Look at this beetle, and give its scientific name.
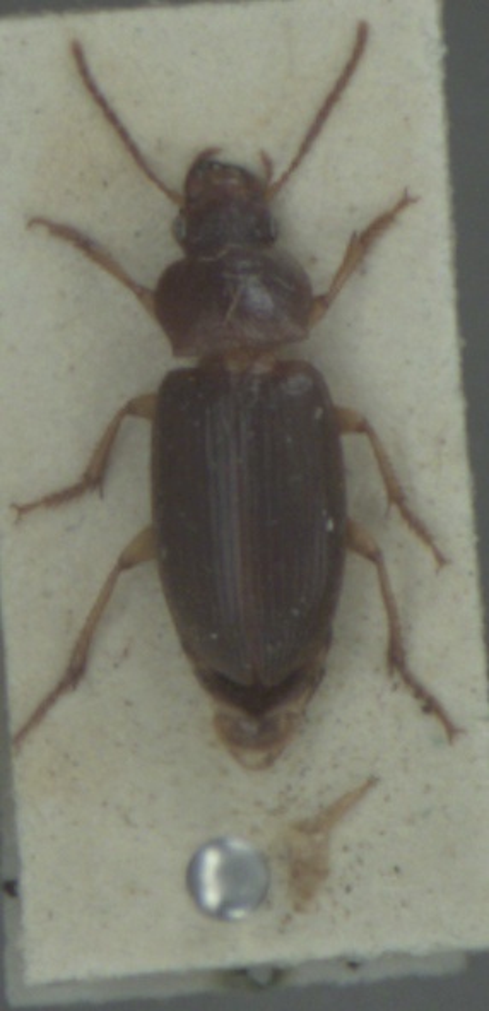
Ophonus rufibarbis
